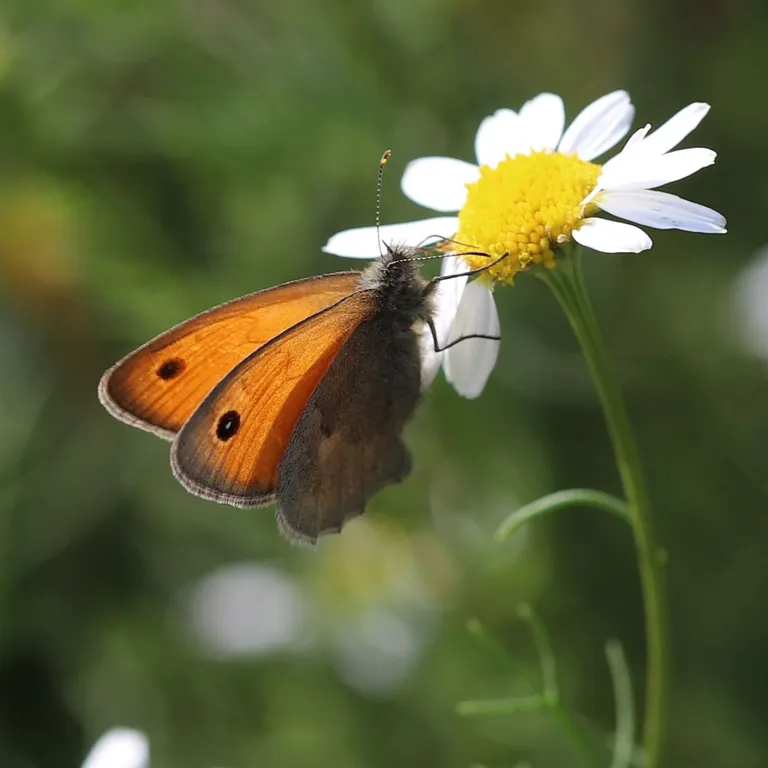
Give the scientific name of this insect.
Coenonympha pamphilus
